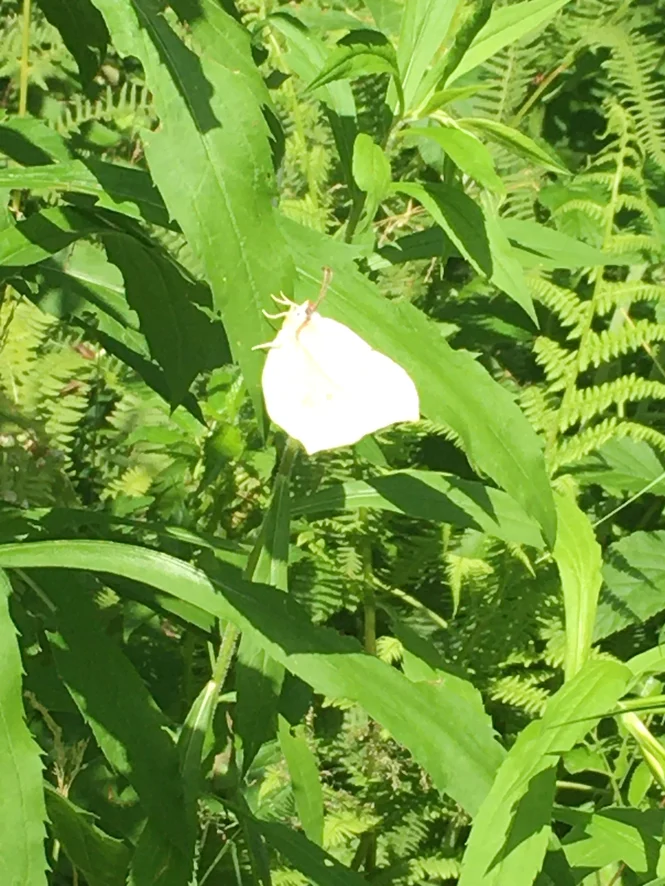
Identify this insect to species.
Gonepteryx rhamni
